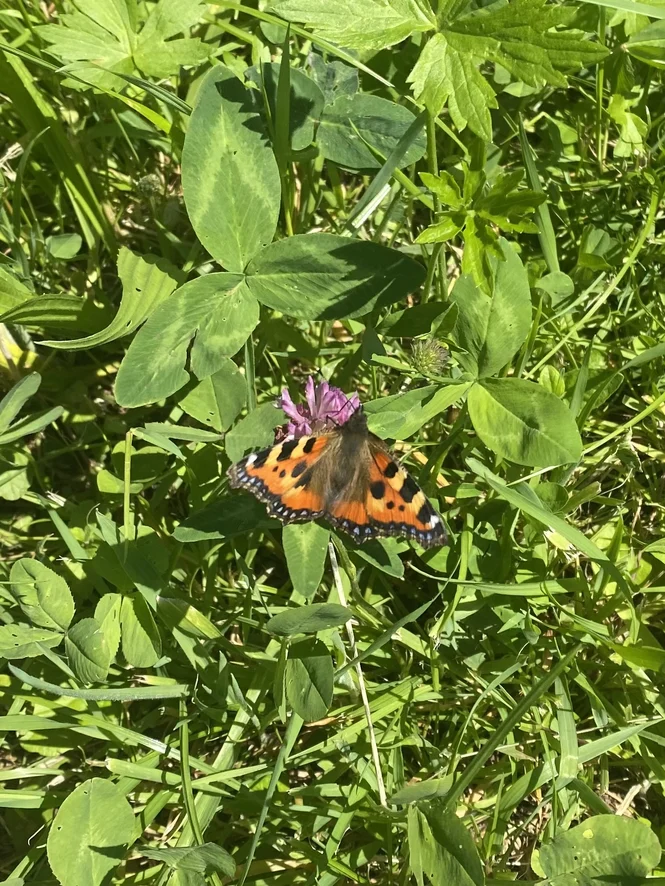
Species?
Aglais urticae
